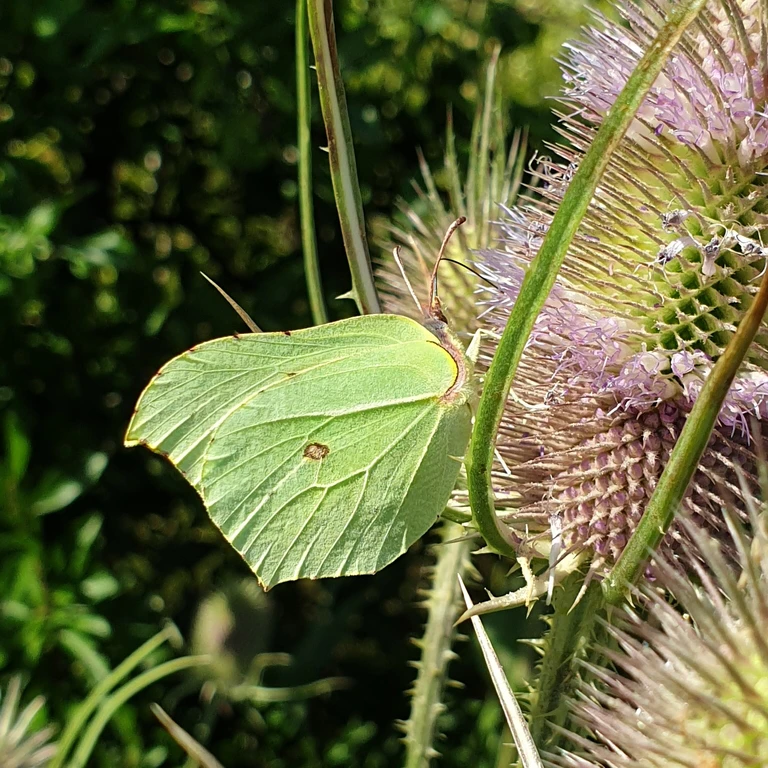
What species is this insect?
Gonepteryx rhamni
